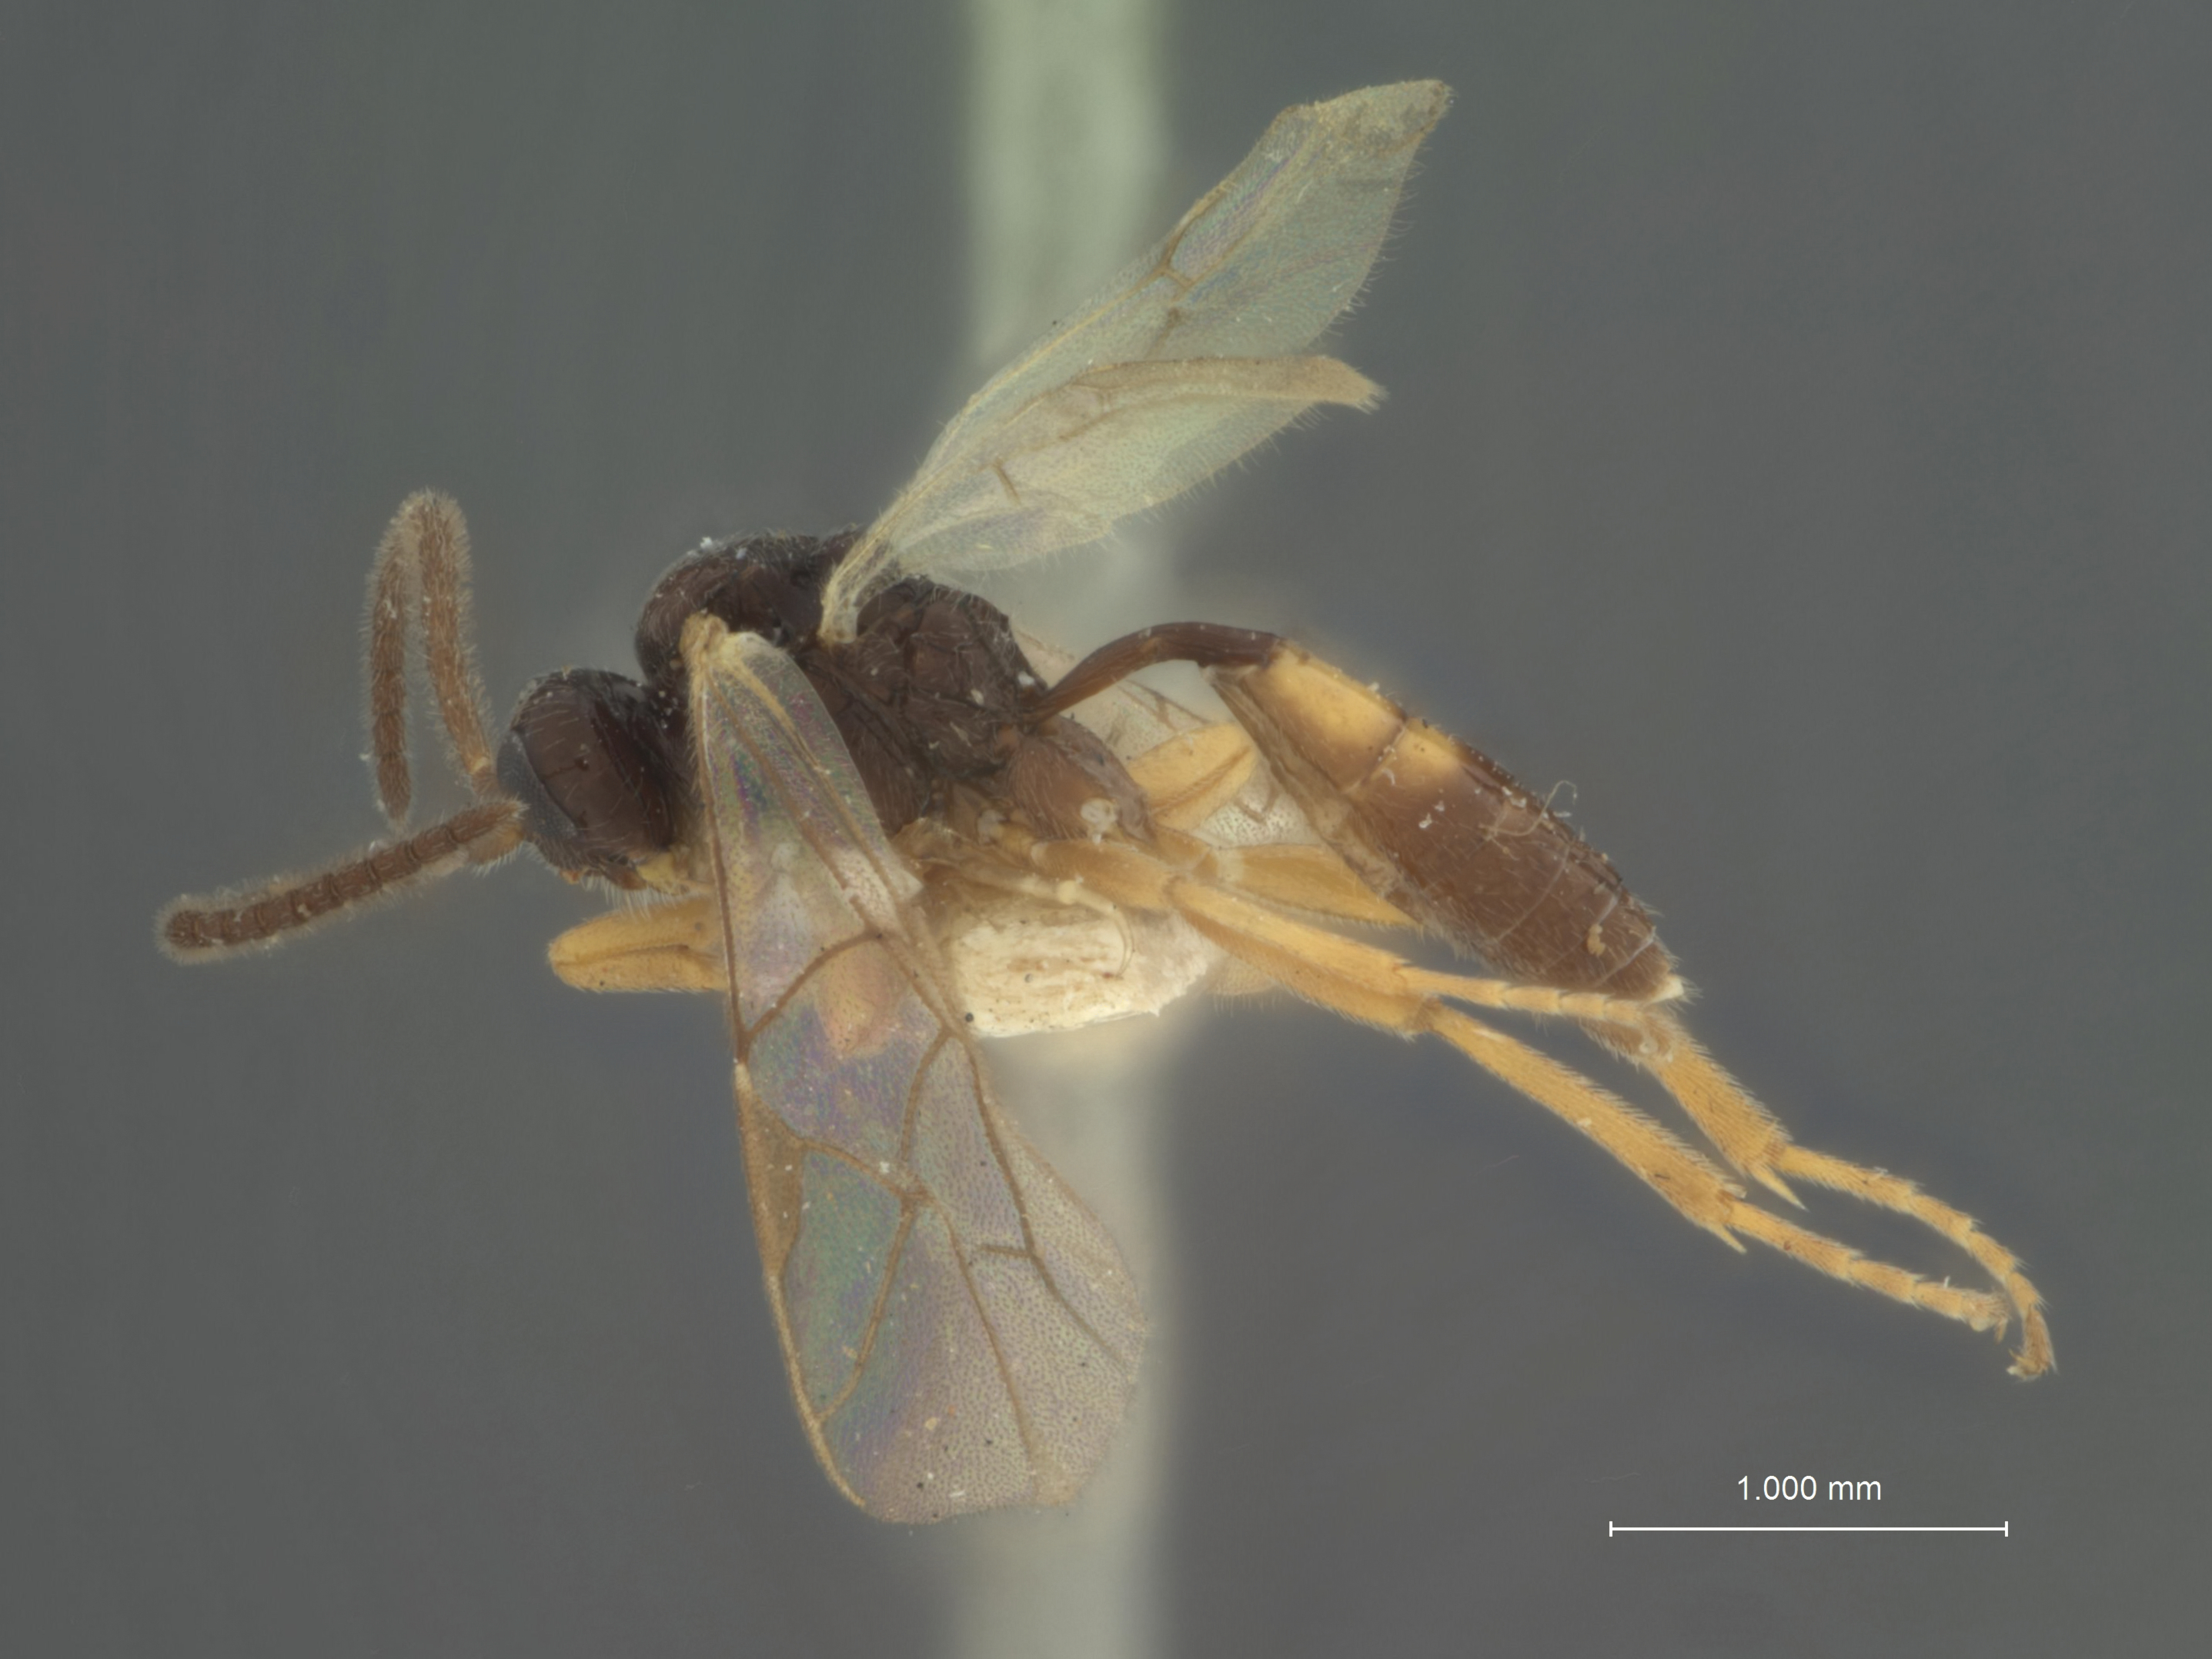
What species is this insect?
Orthopelma bimaculata
